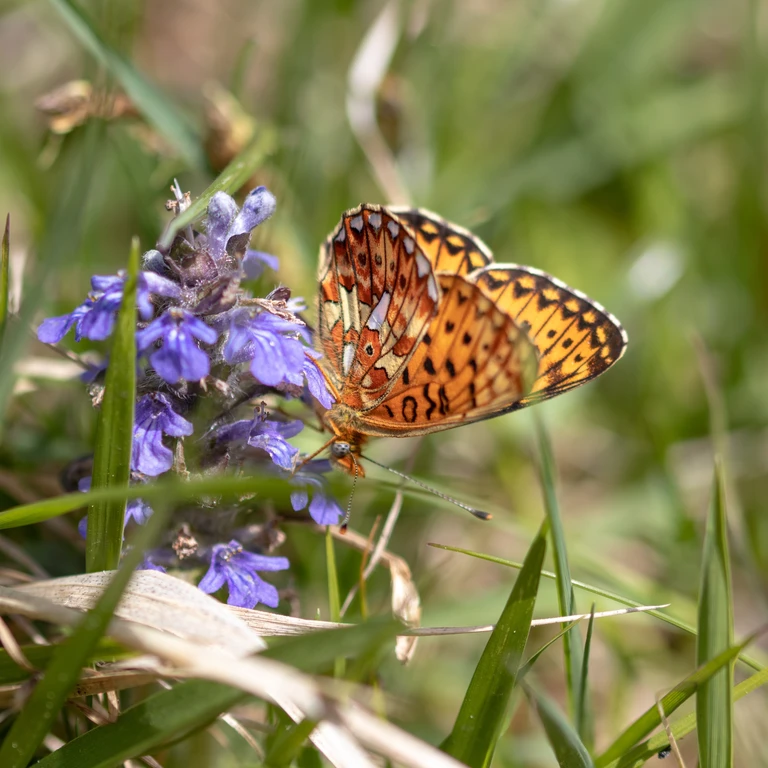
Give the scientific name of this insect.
Boloria euphrosyne (also Clossiana euphrosyne)
